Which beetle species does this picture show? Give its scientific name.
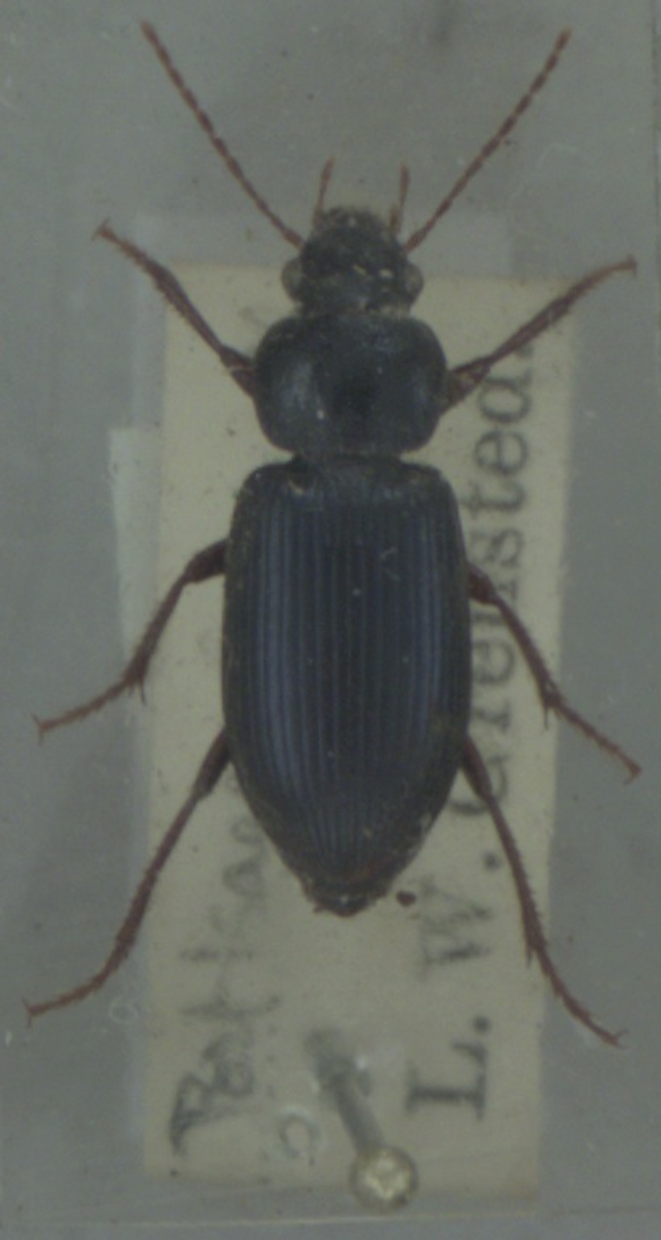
Ophonus ardosiacus
